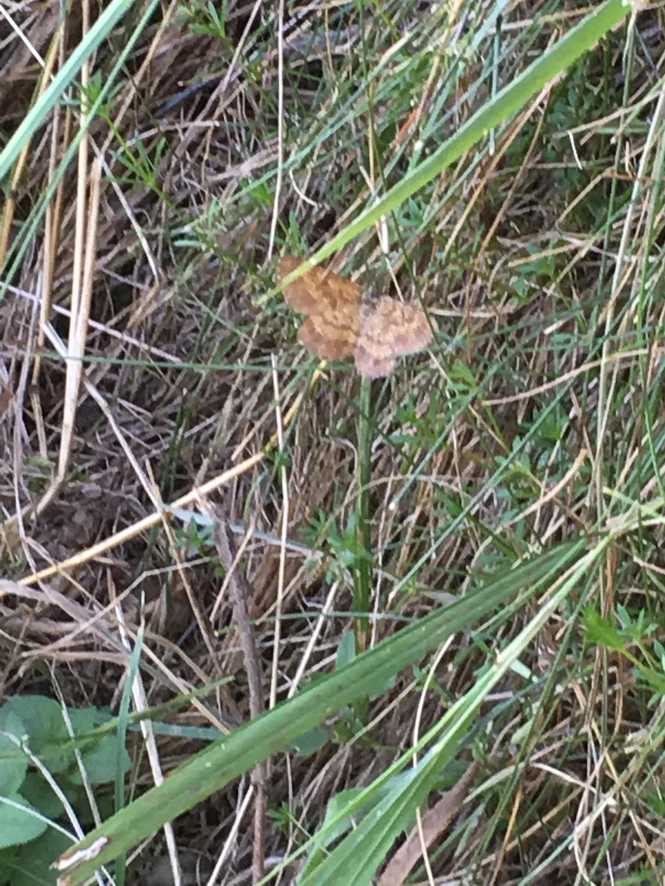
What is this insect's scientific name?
Ematurga atomaria
